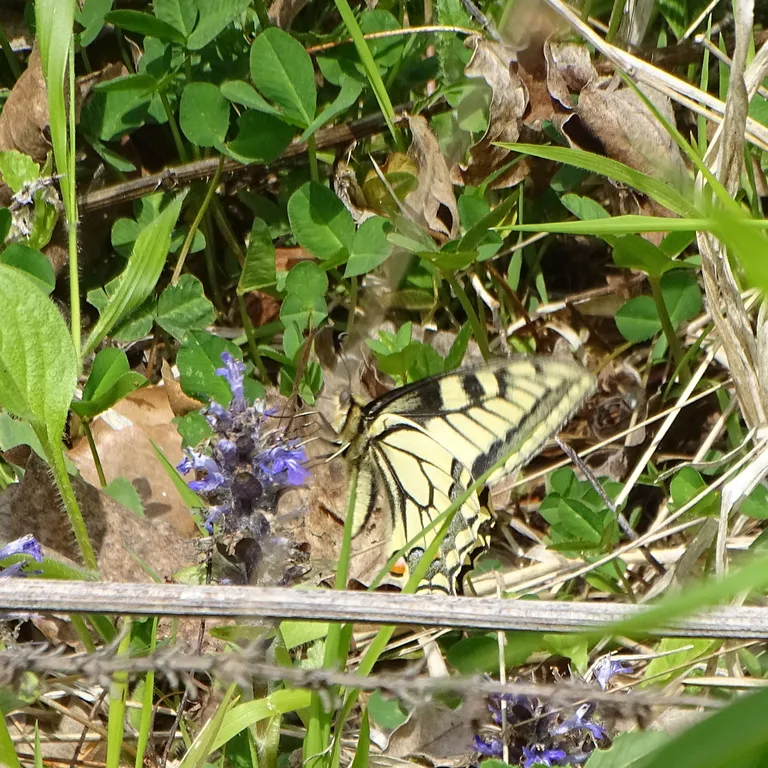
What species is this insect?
Papilio machaon
